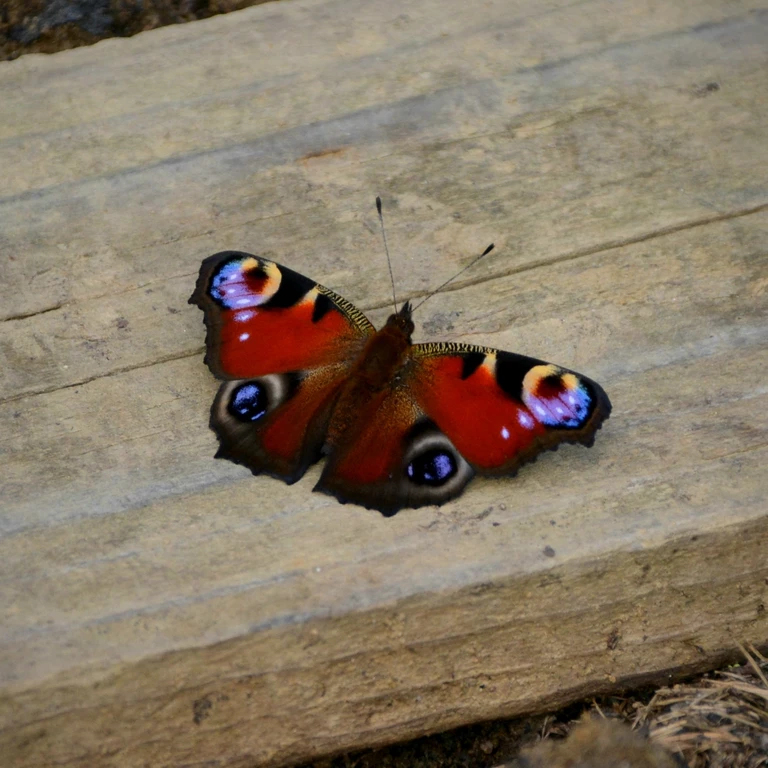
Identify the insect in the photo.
Aglais io
